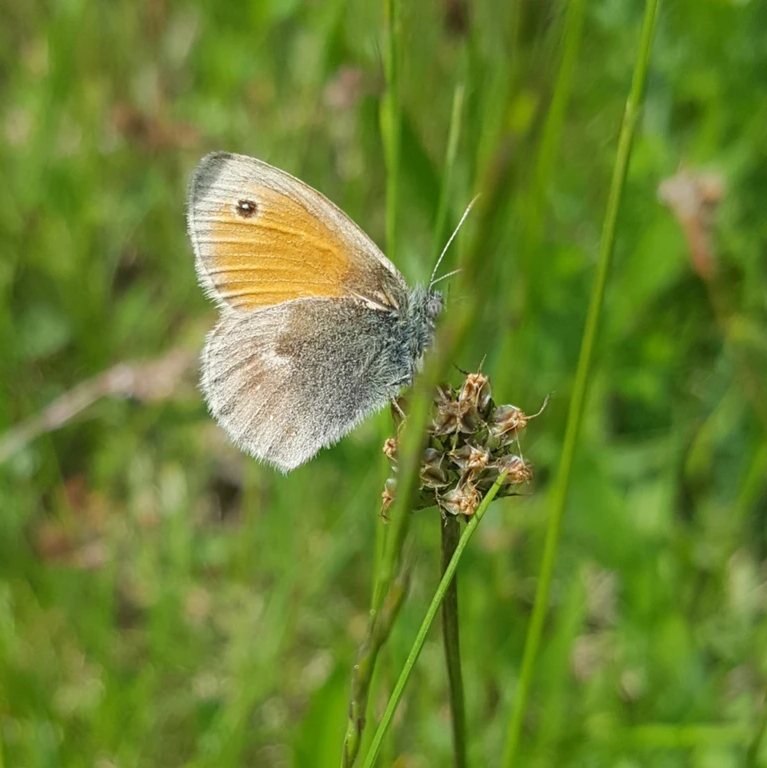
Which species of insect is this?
Coenonympha pamphilus
